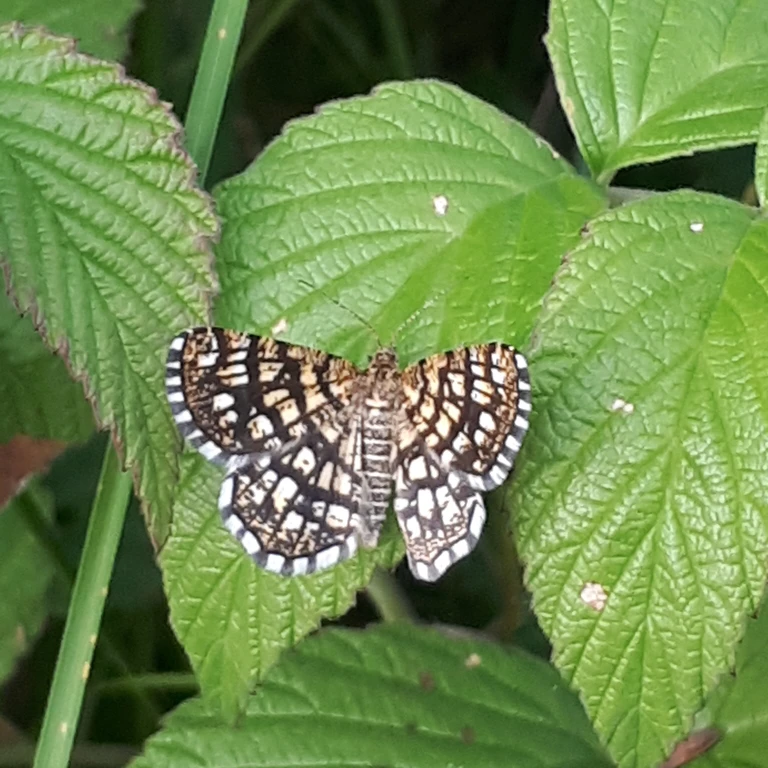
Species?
Chiasmia clathrata
